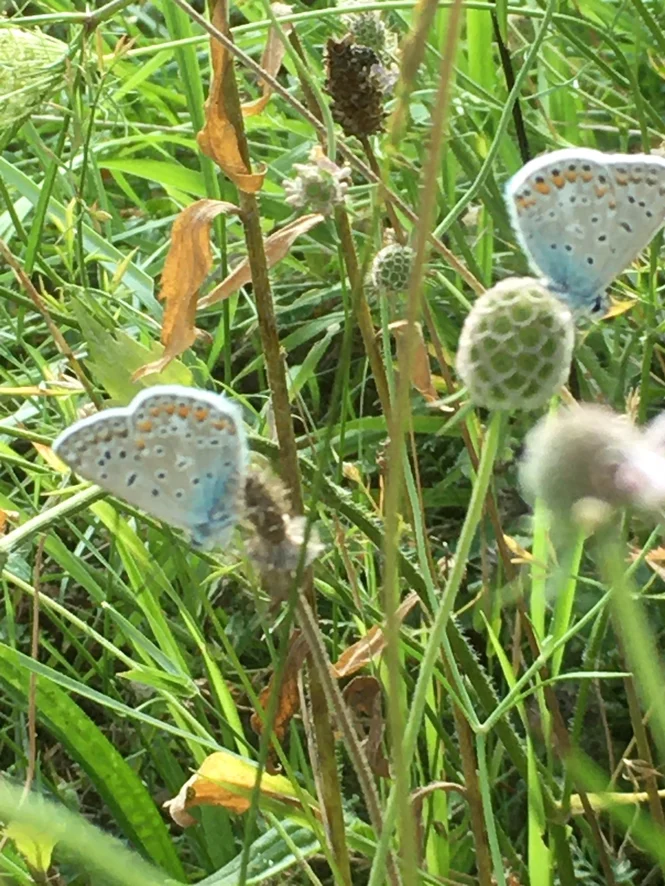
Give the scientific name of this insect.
Polyommatus icarus
